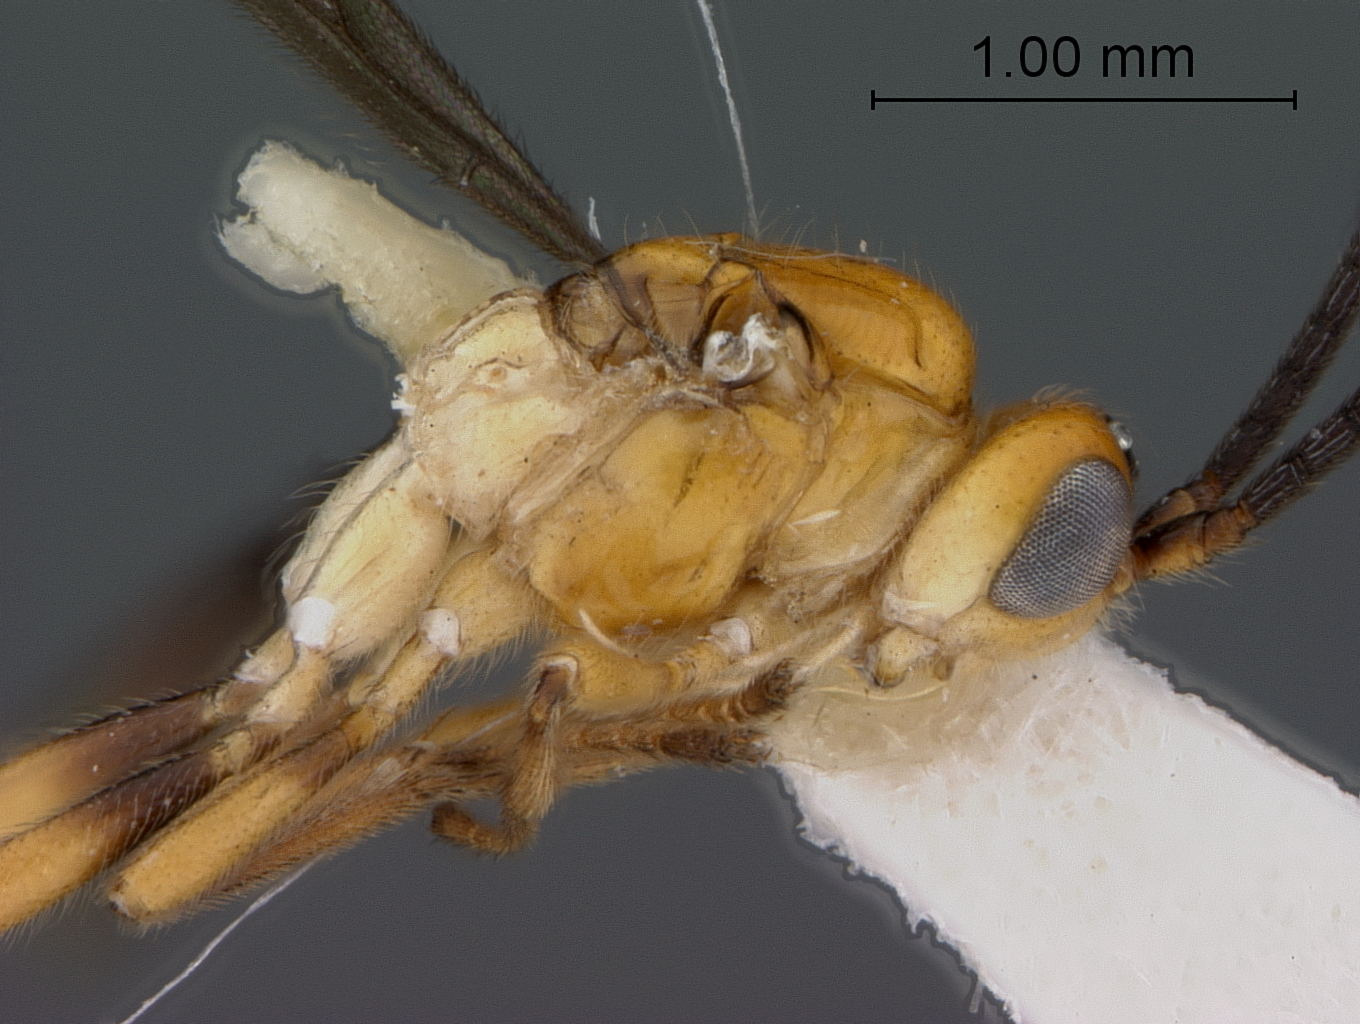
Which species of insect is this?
Opius chromaticus
